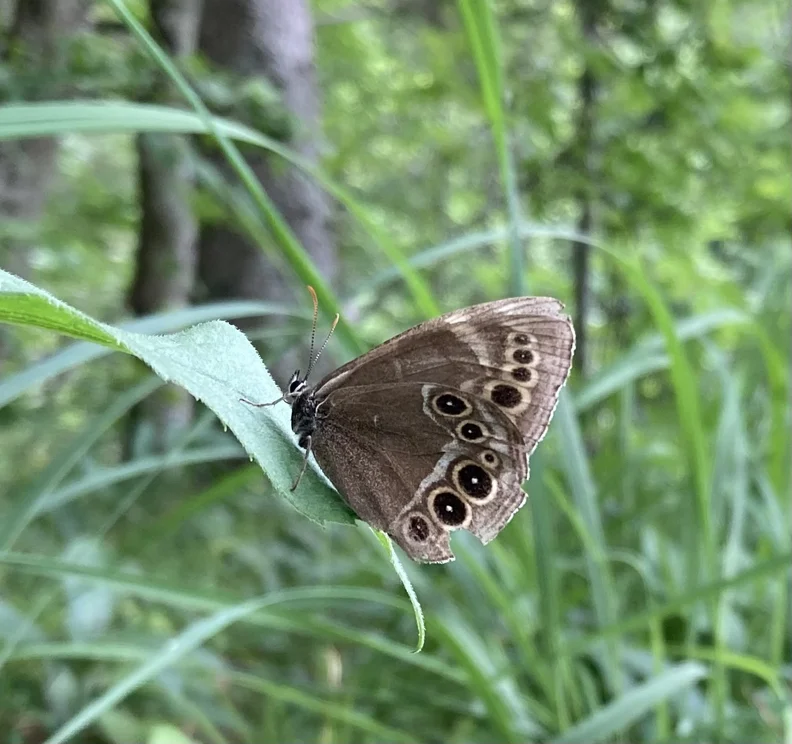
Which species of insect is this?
Lopinga achine (also Pararge achine)
